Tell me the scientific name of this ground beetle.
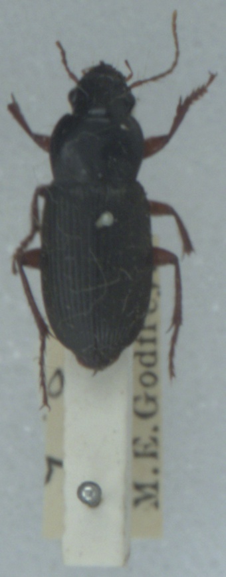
Harpalus rufipes
